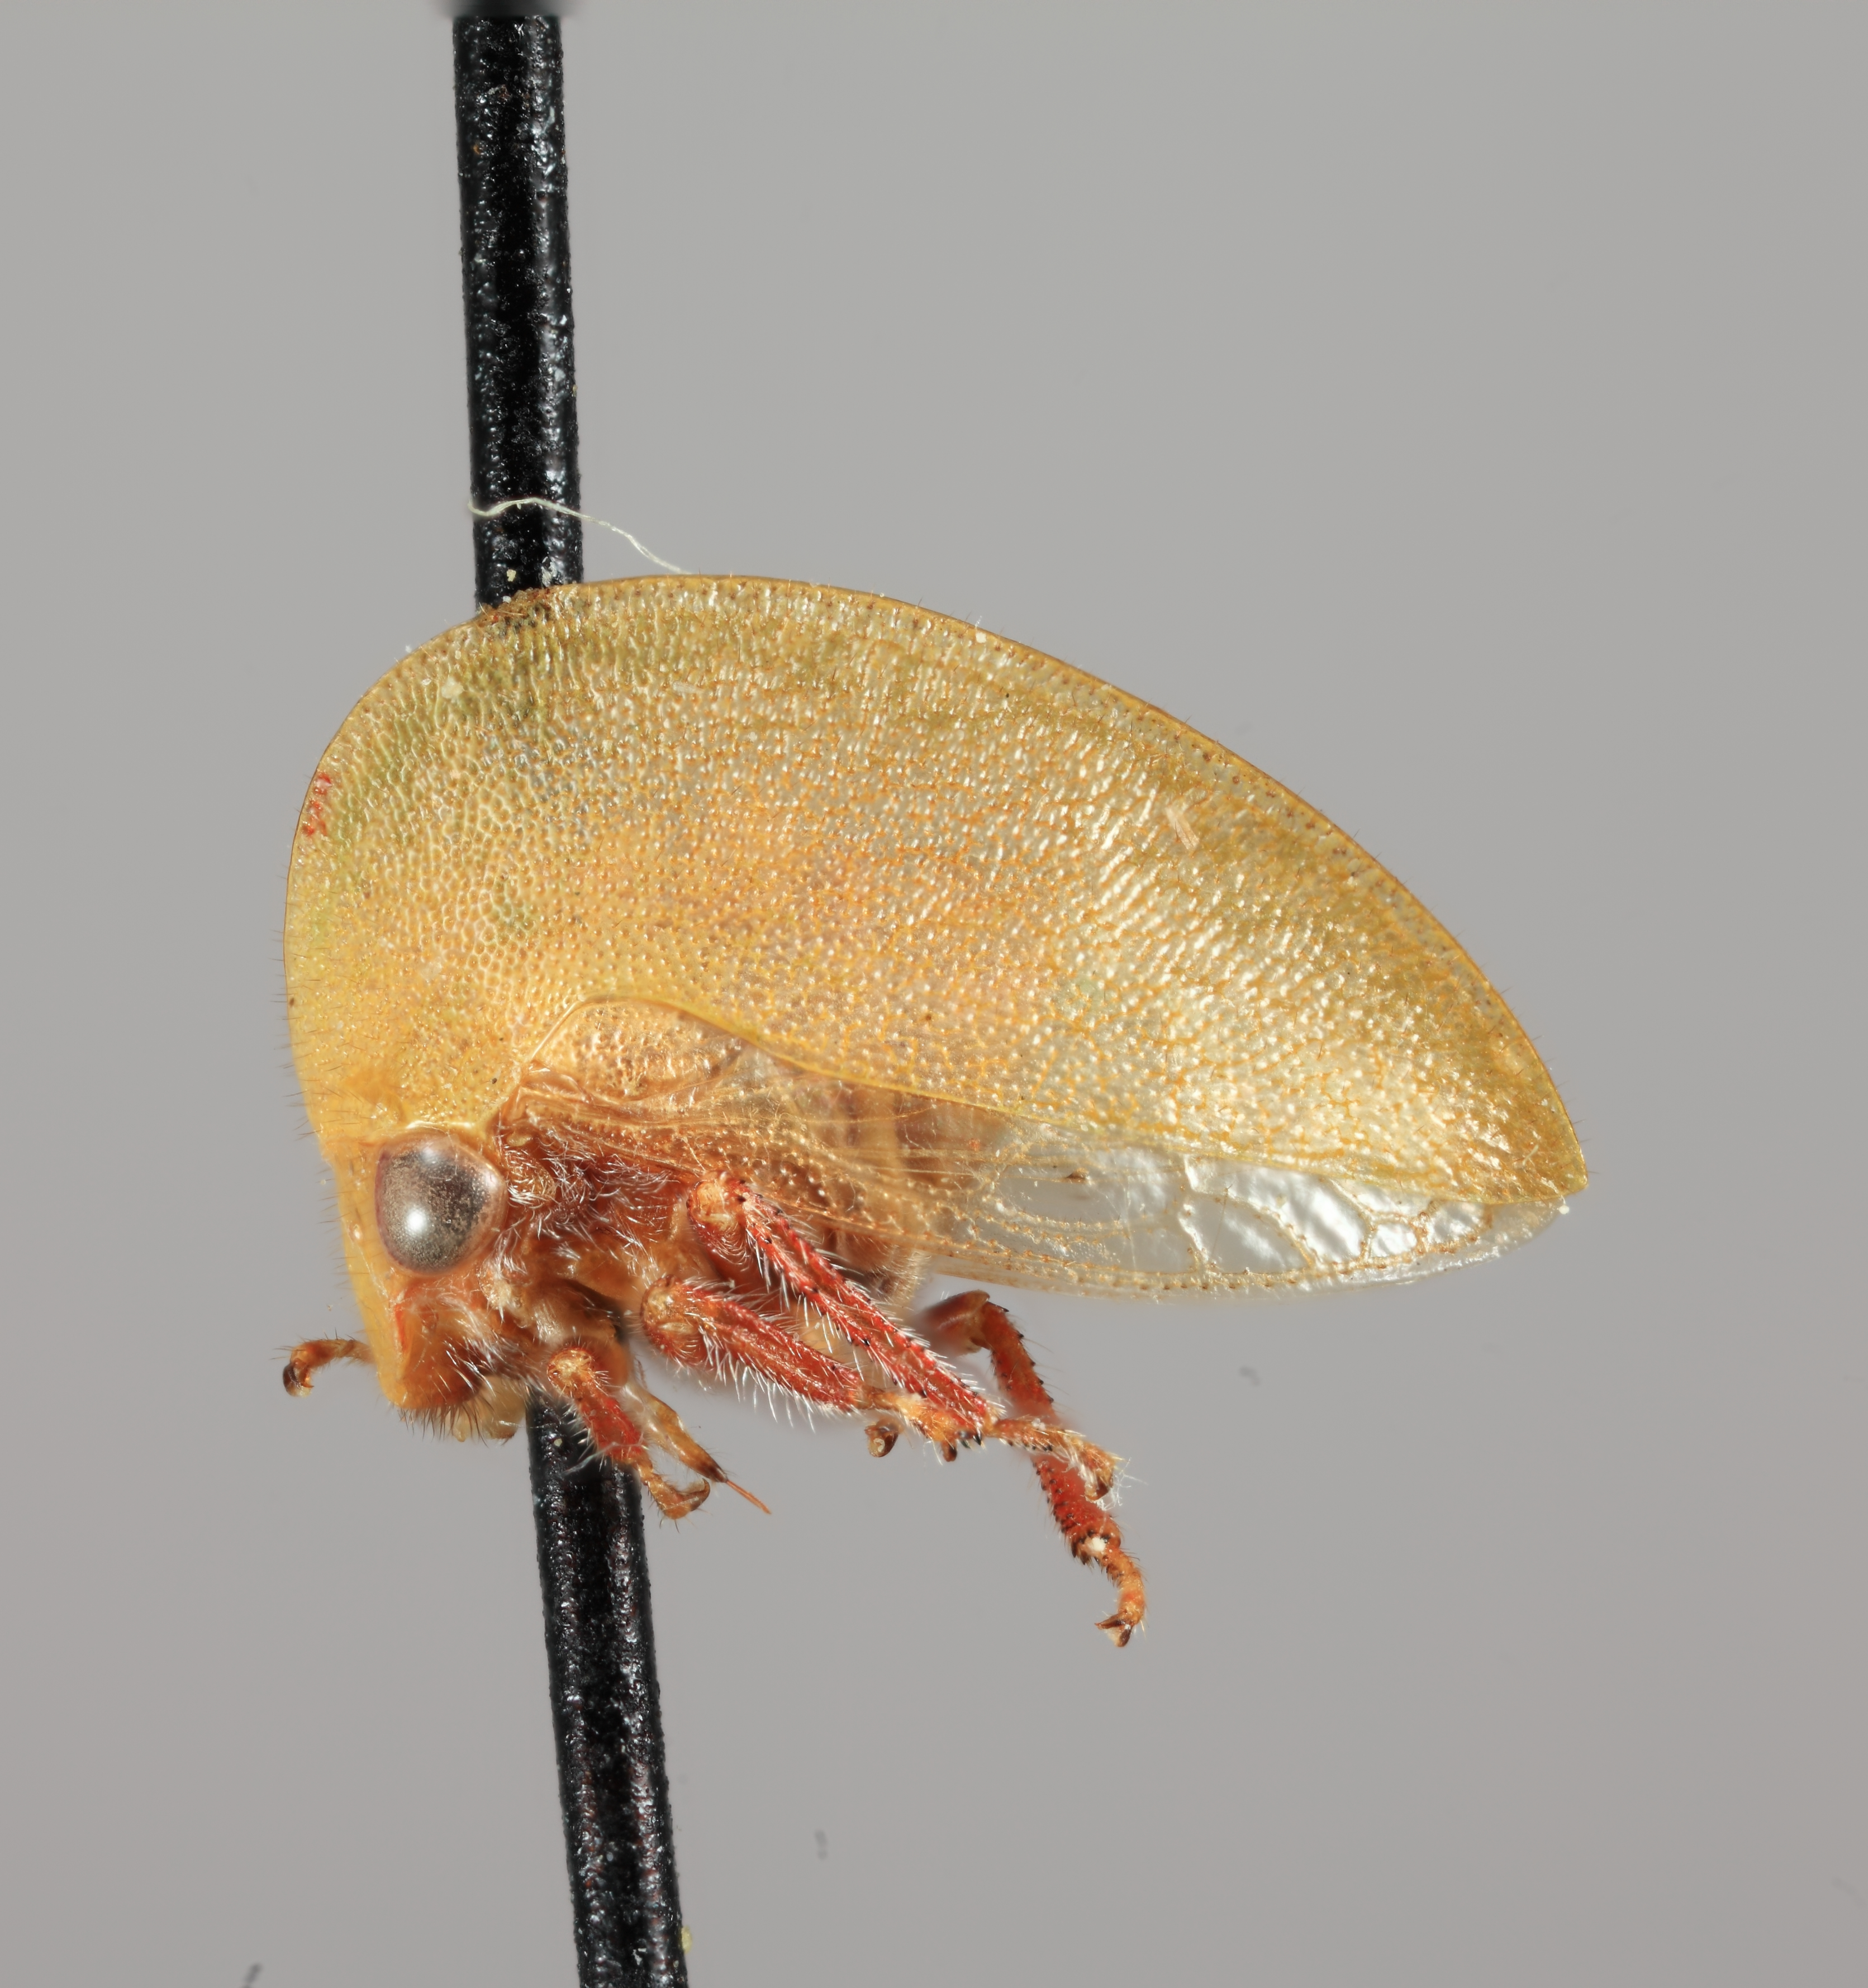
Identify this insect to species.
Amastris straminea
